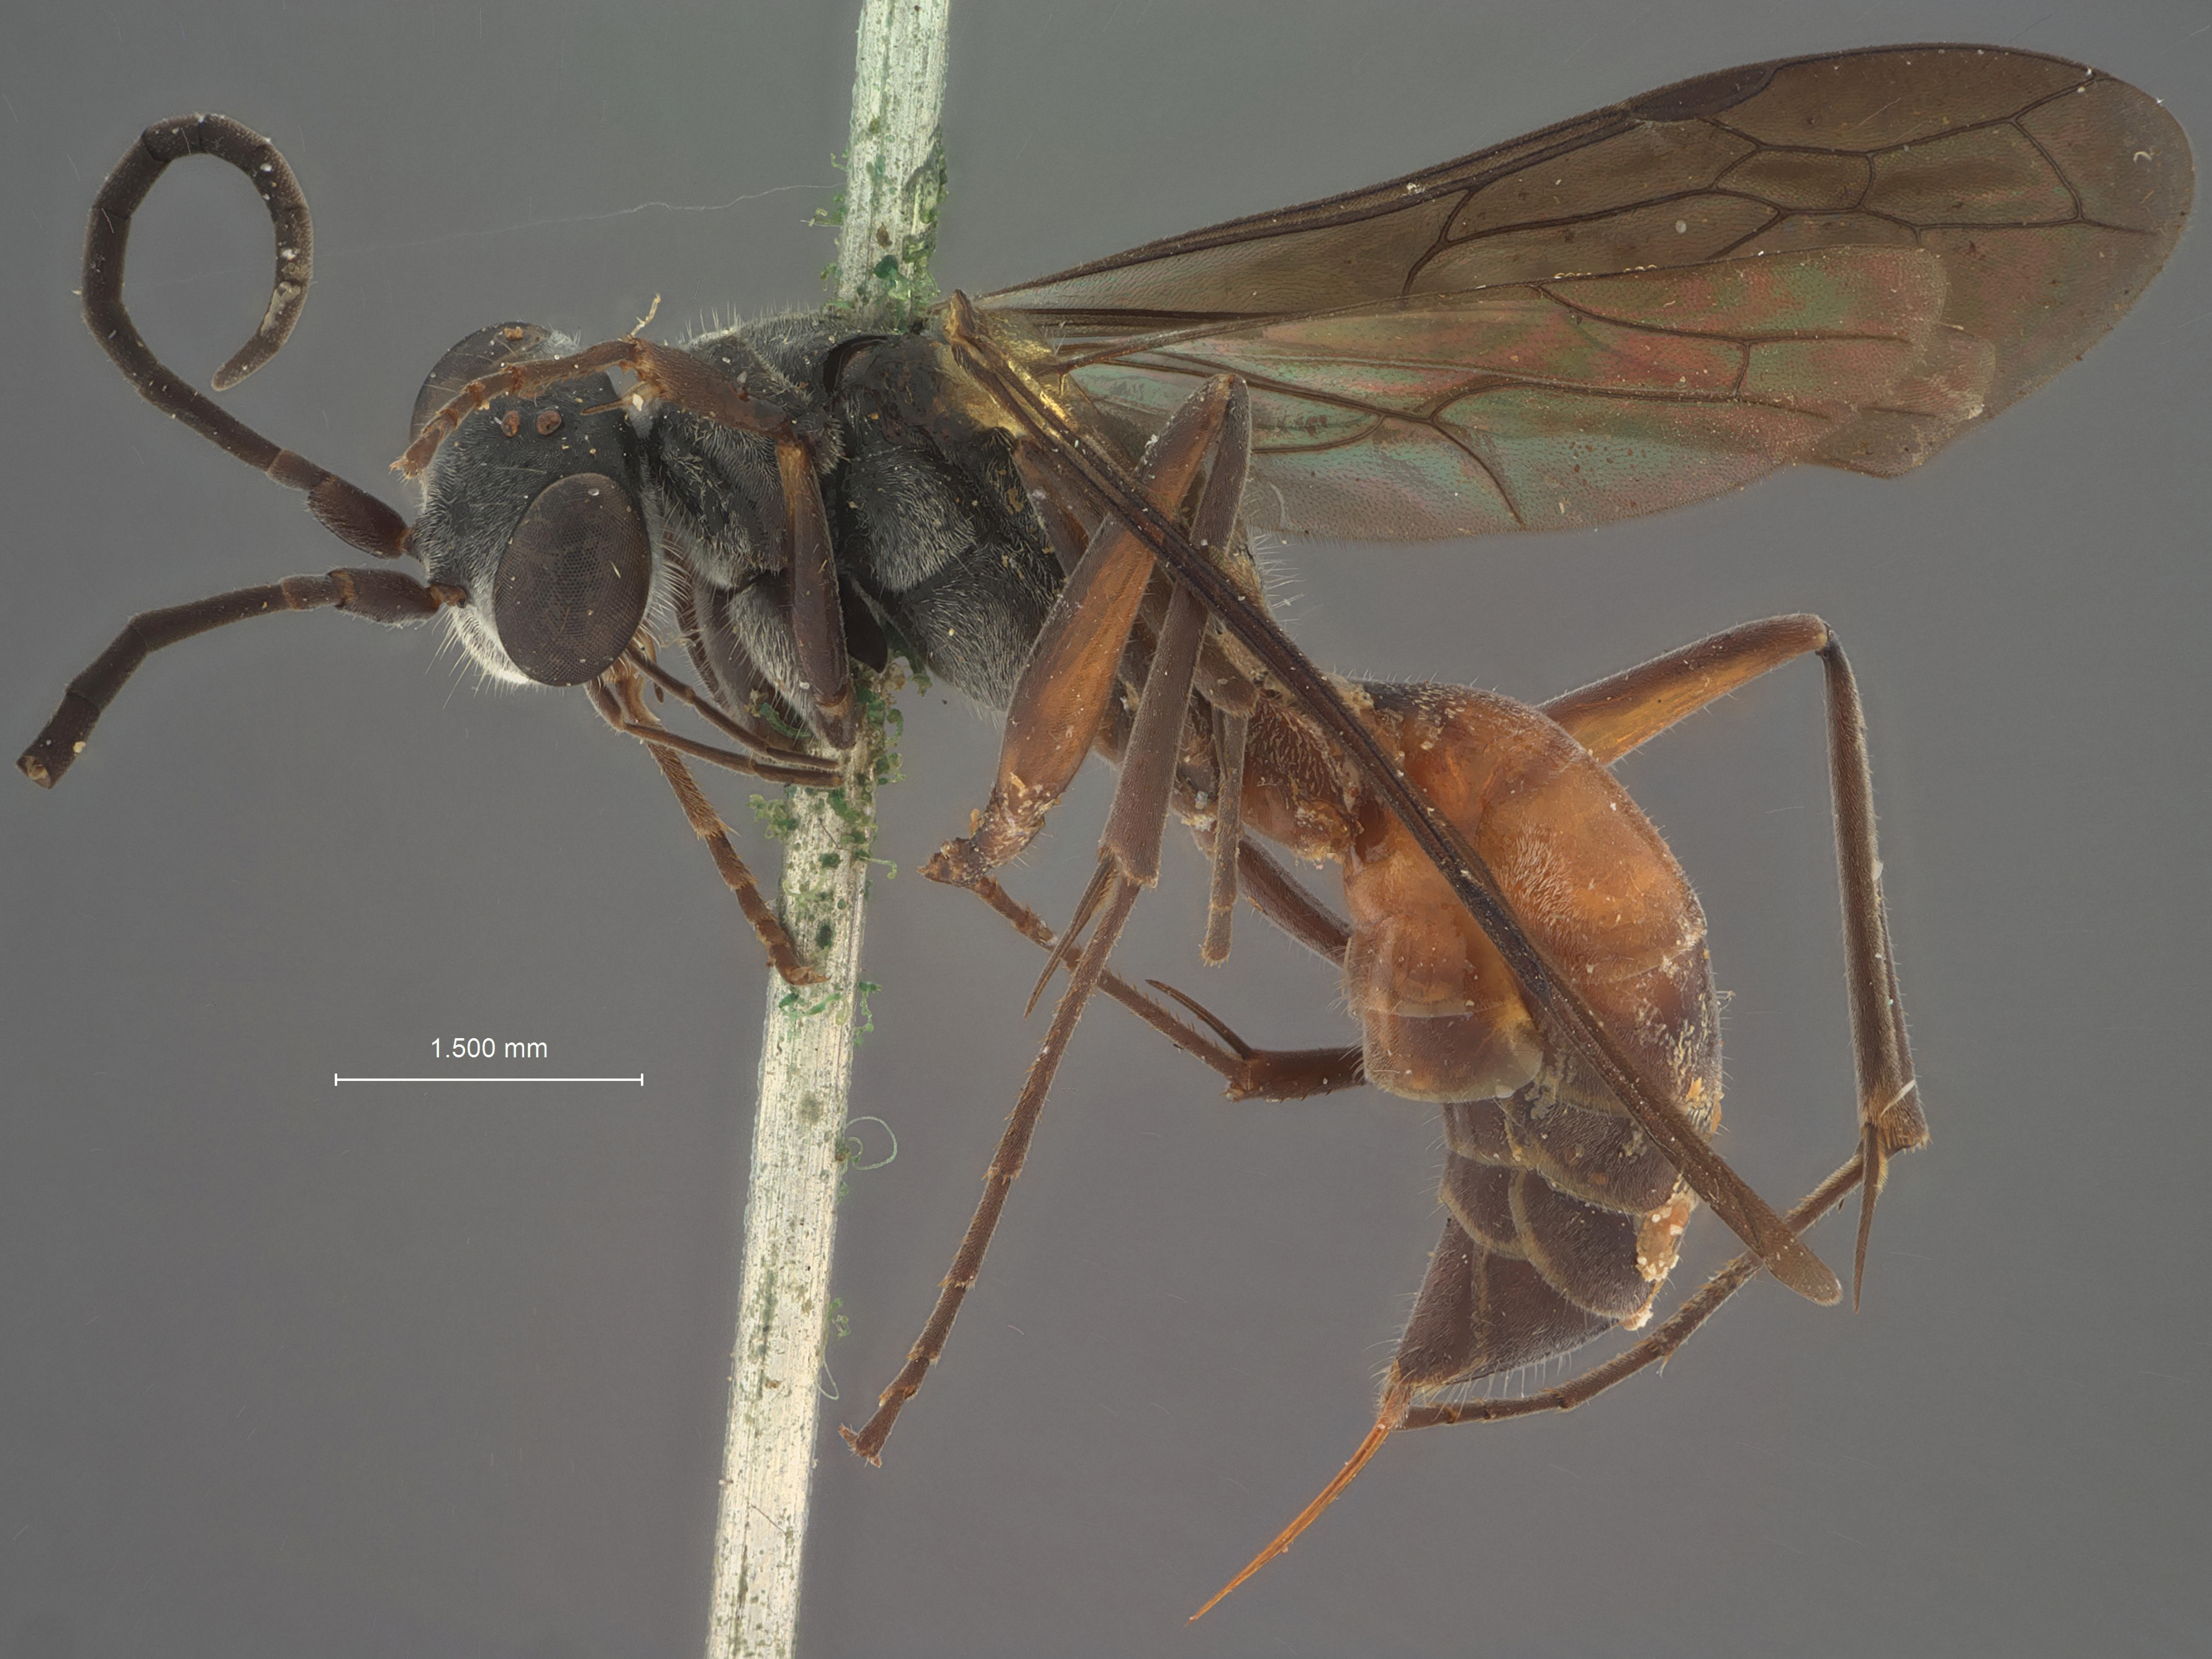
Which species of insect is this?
Pseudagenia hesione
